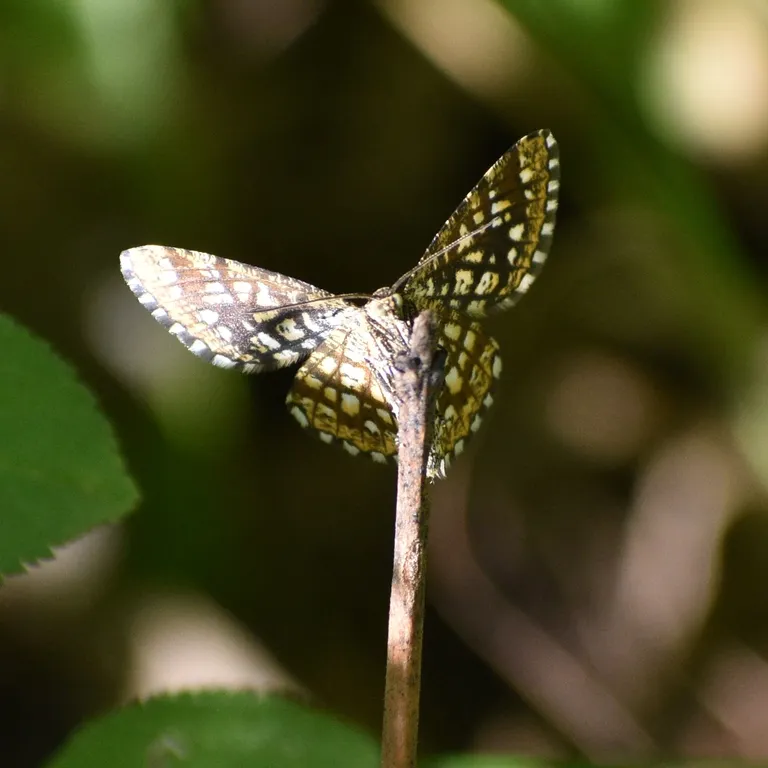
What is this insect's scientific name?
Chiasmia clathrata
